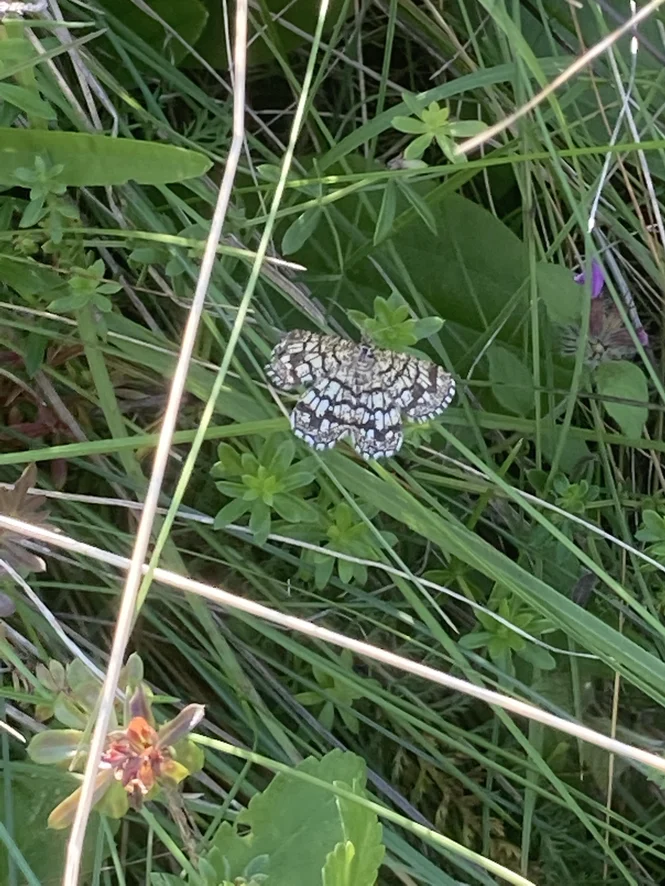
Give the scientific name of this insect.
Chiasmia clathrata
